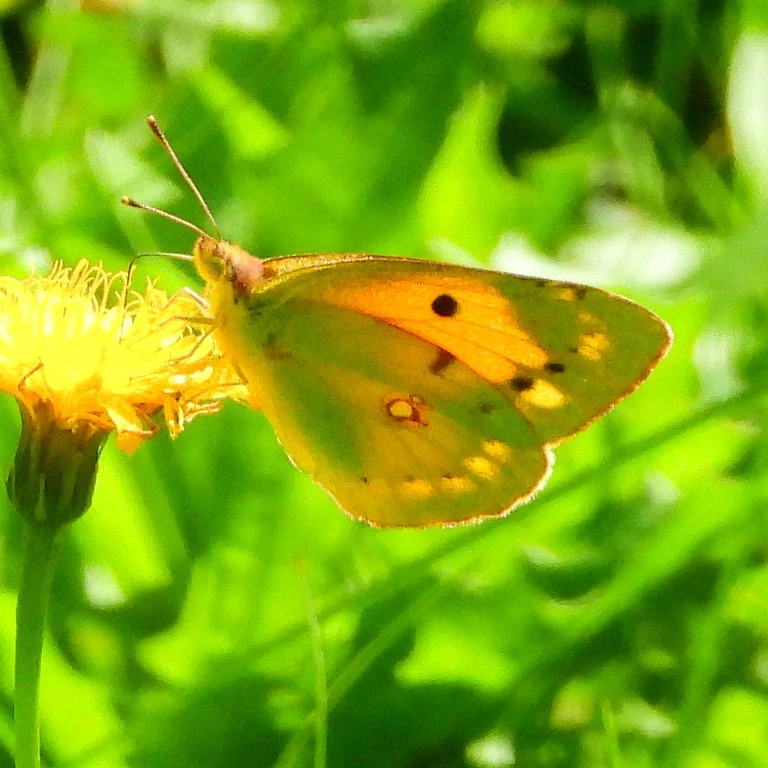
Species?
Colias croceus
